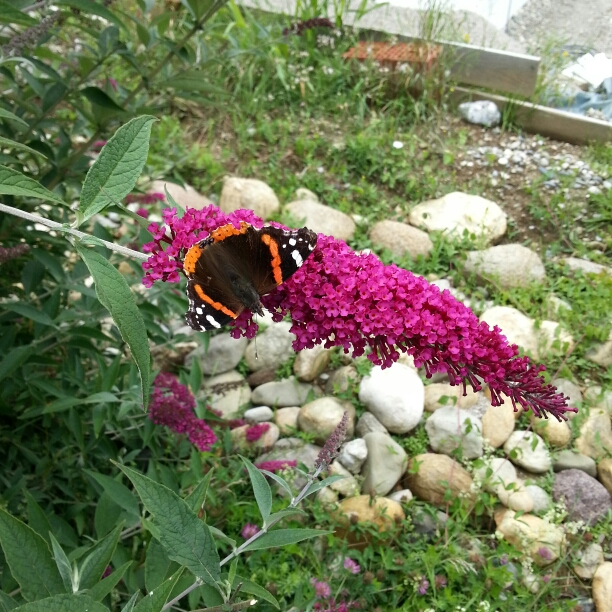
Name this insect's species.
Vanessa atalanta
